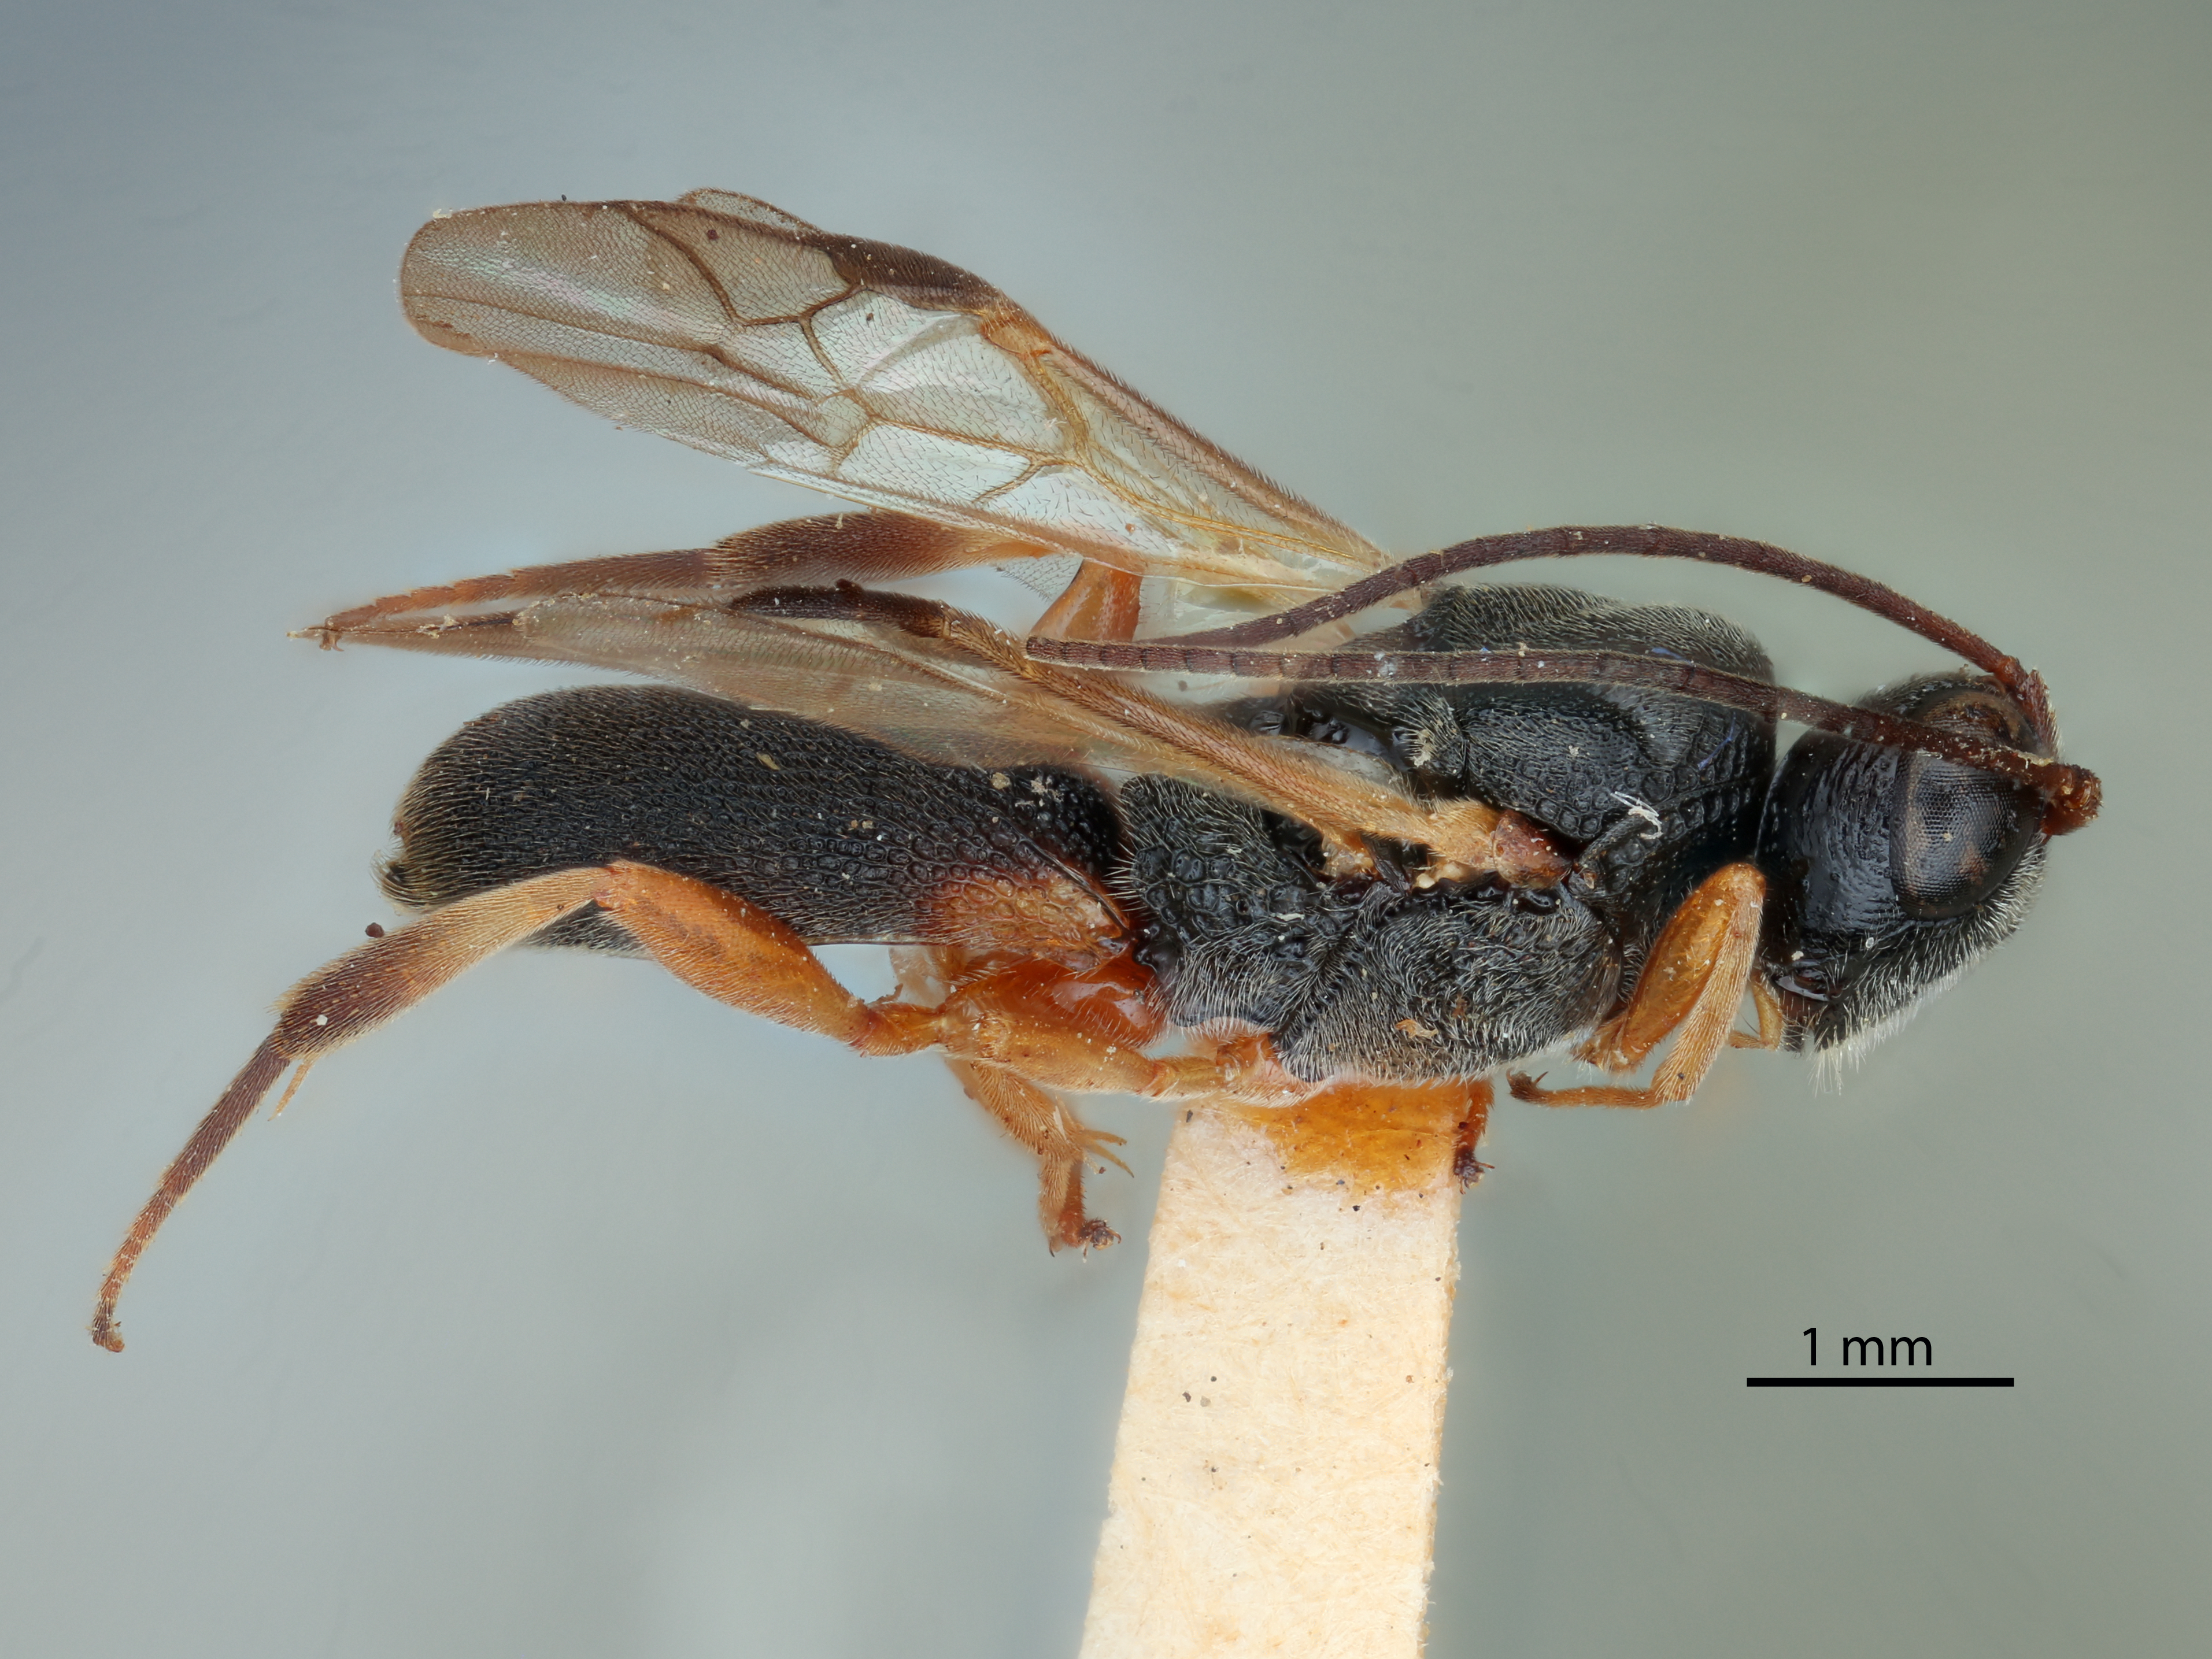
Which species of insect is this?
Megachelonus megacephalus
